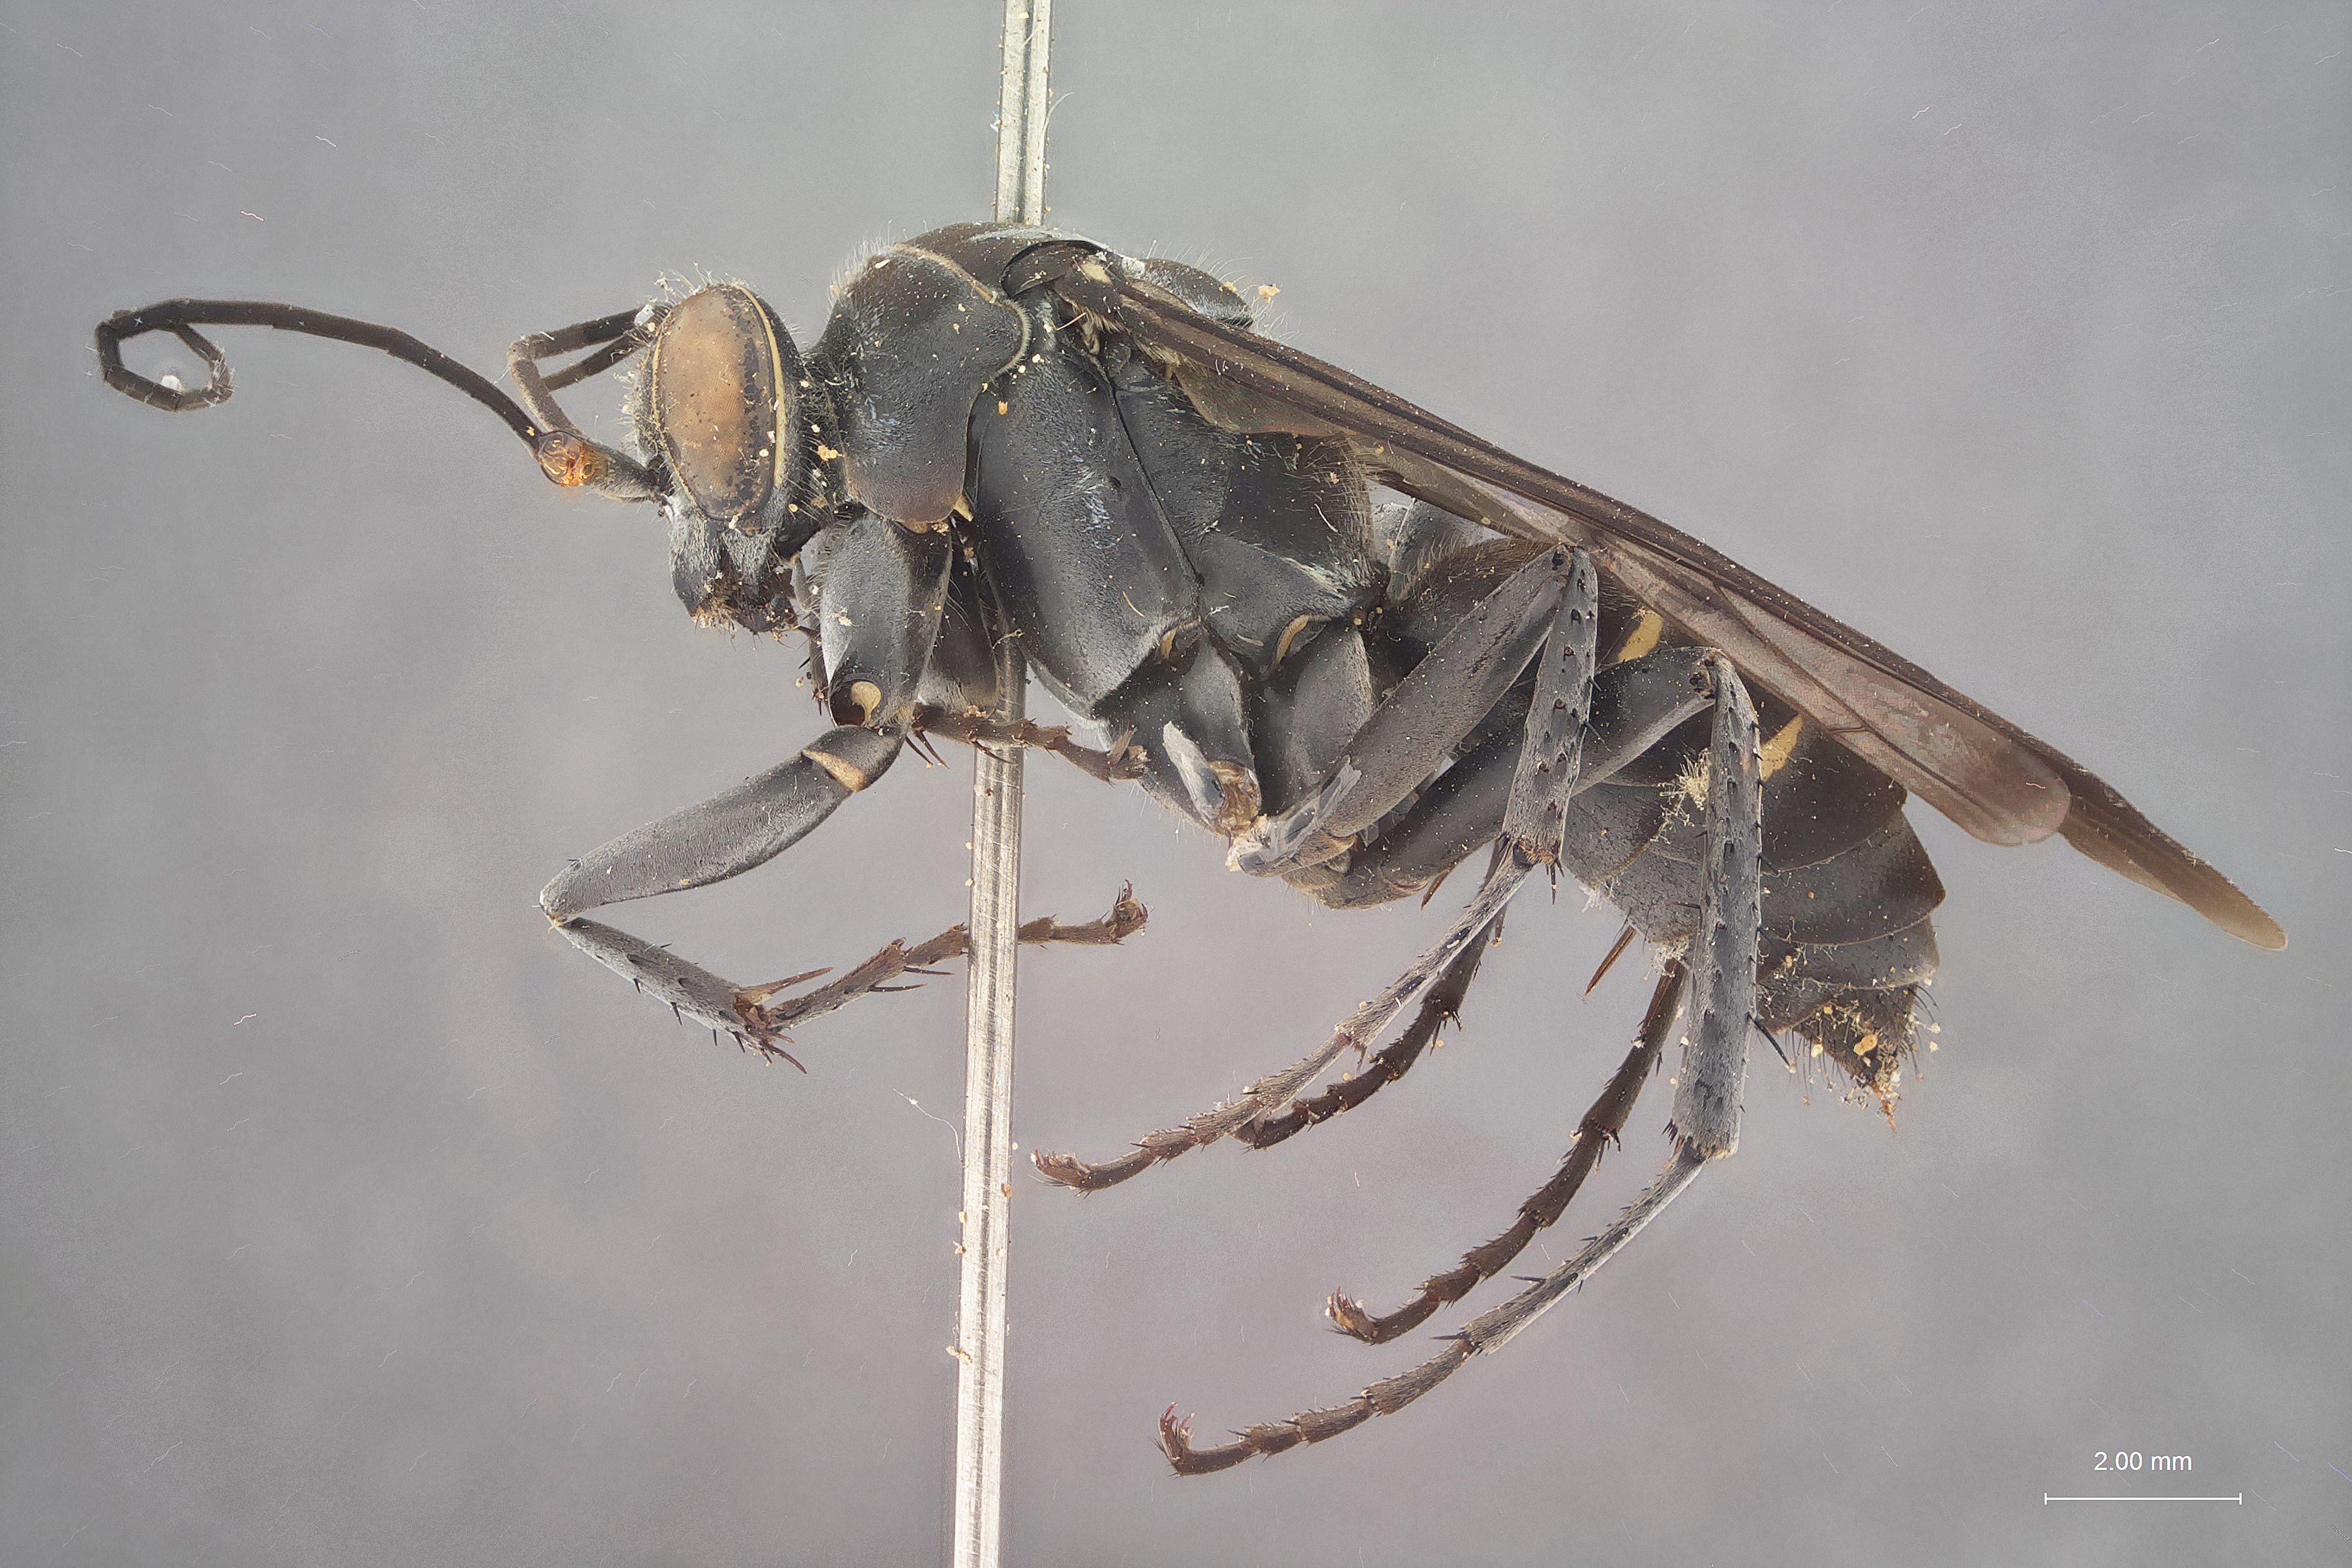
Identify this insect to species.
Episyron tenebricum
